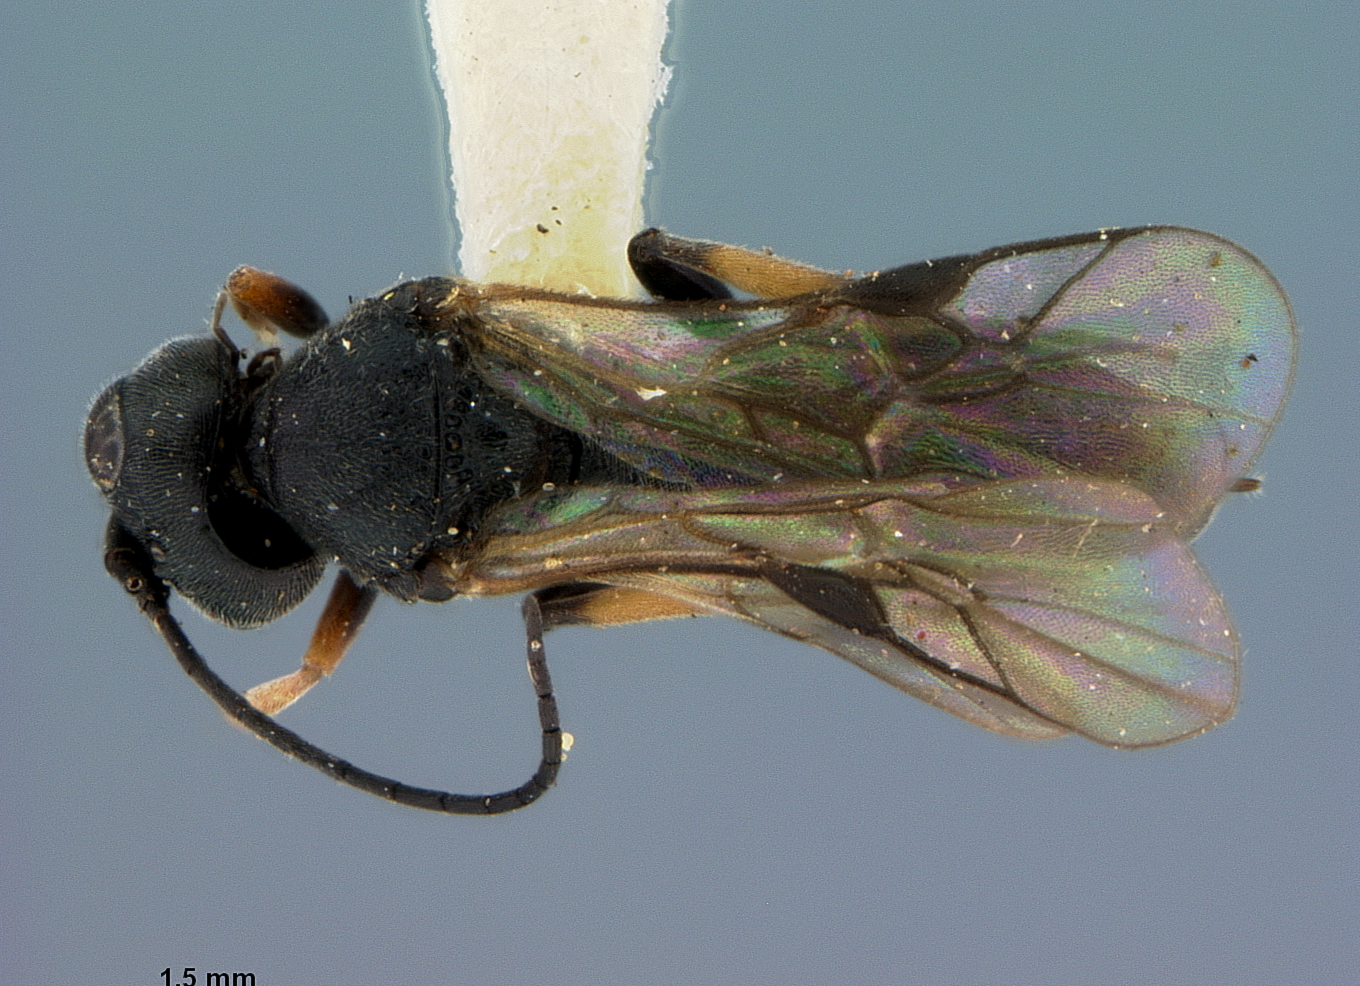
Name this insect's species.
Chelonus convexus
